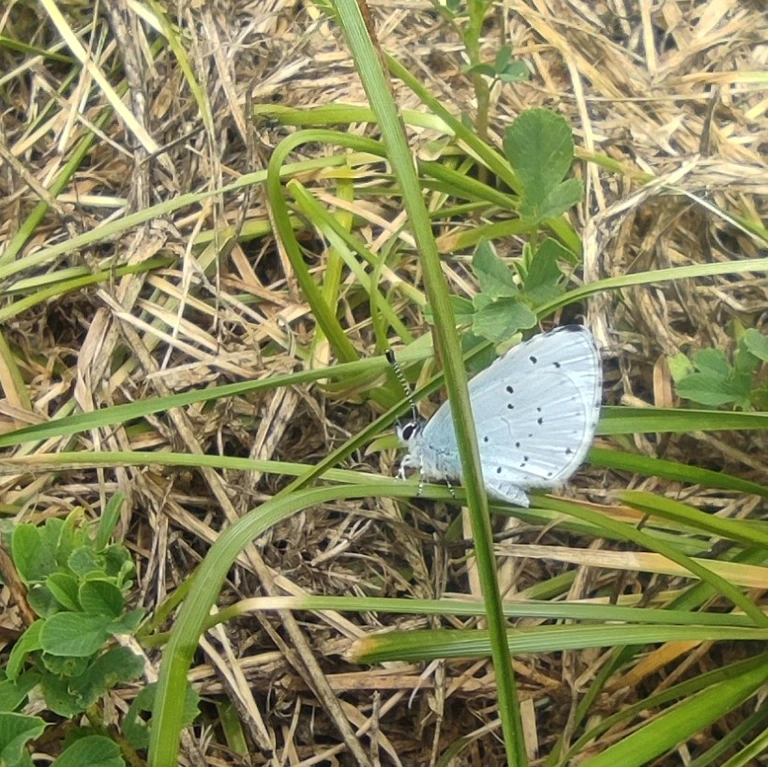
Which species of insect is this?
Celastrina argiolus
